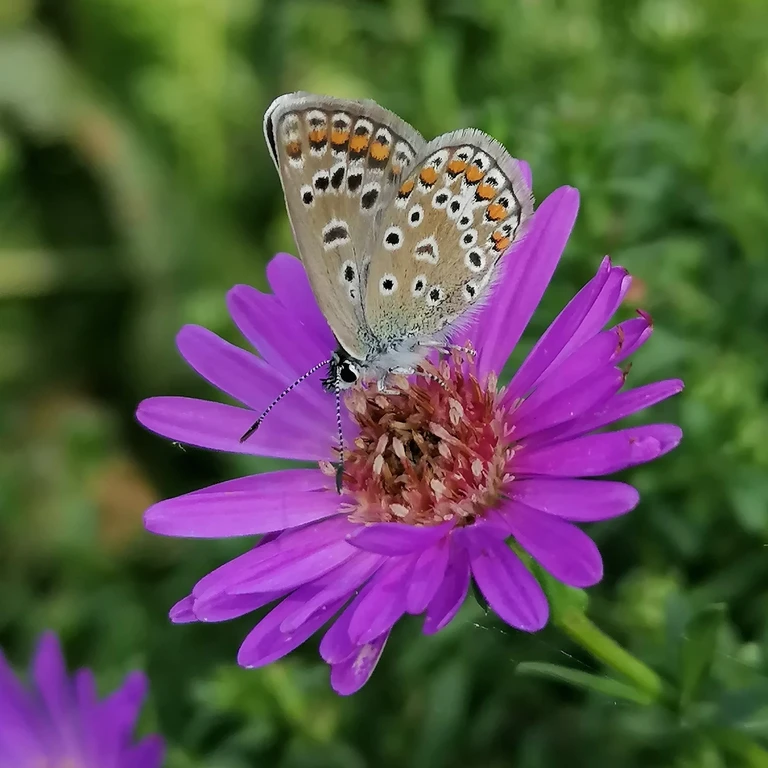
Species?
Polyommatus icarus
